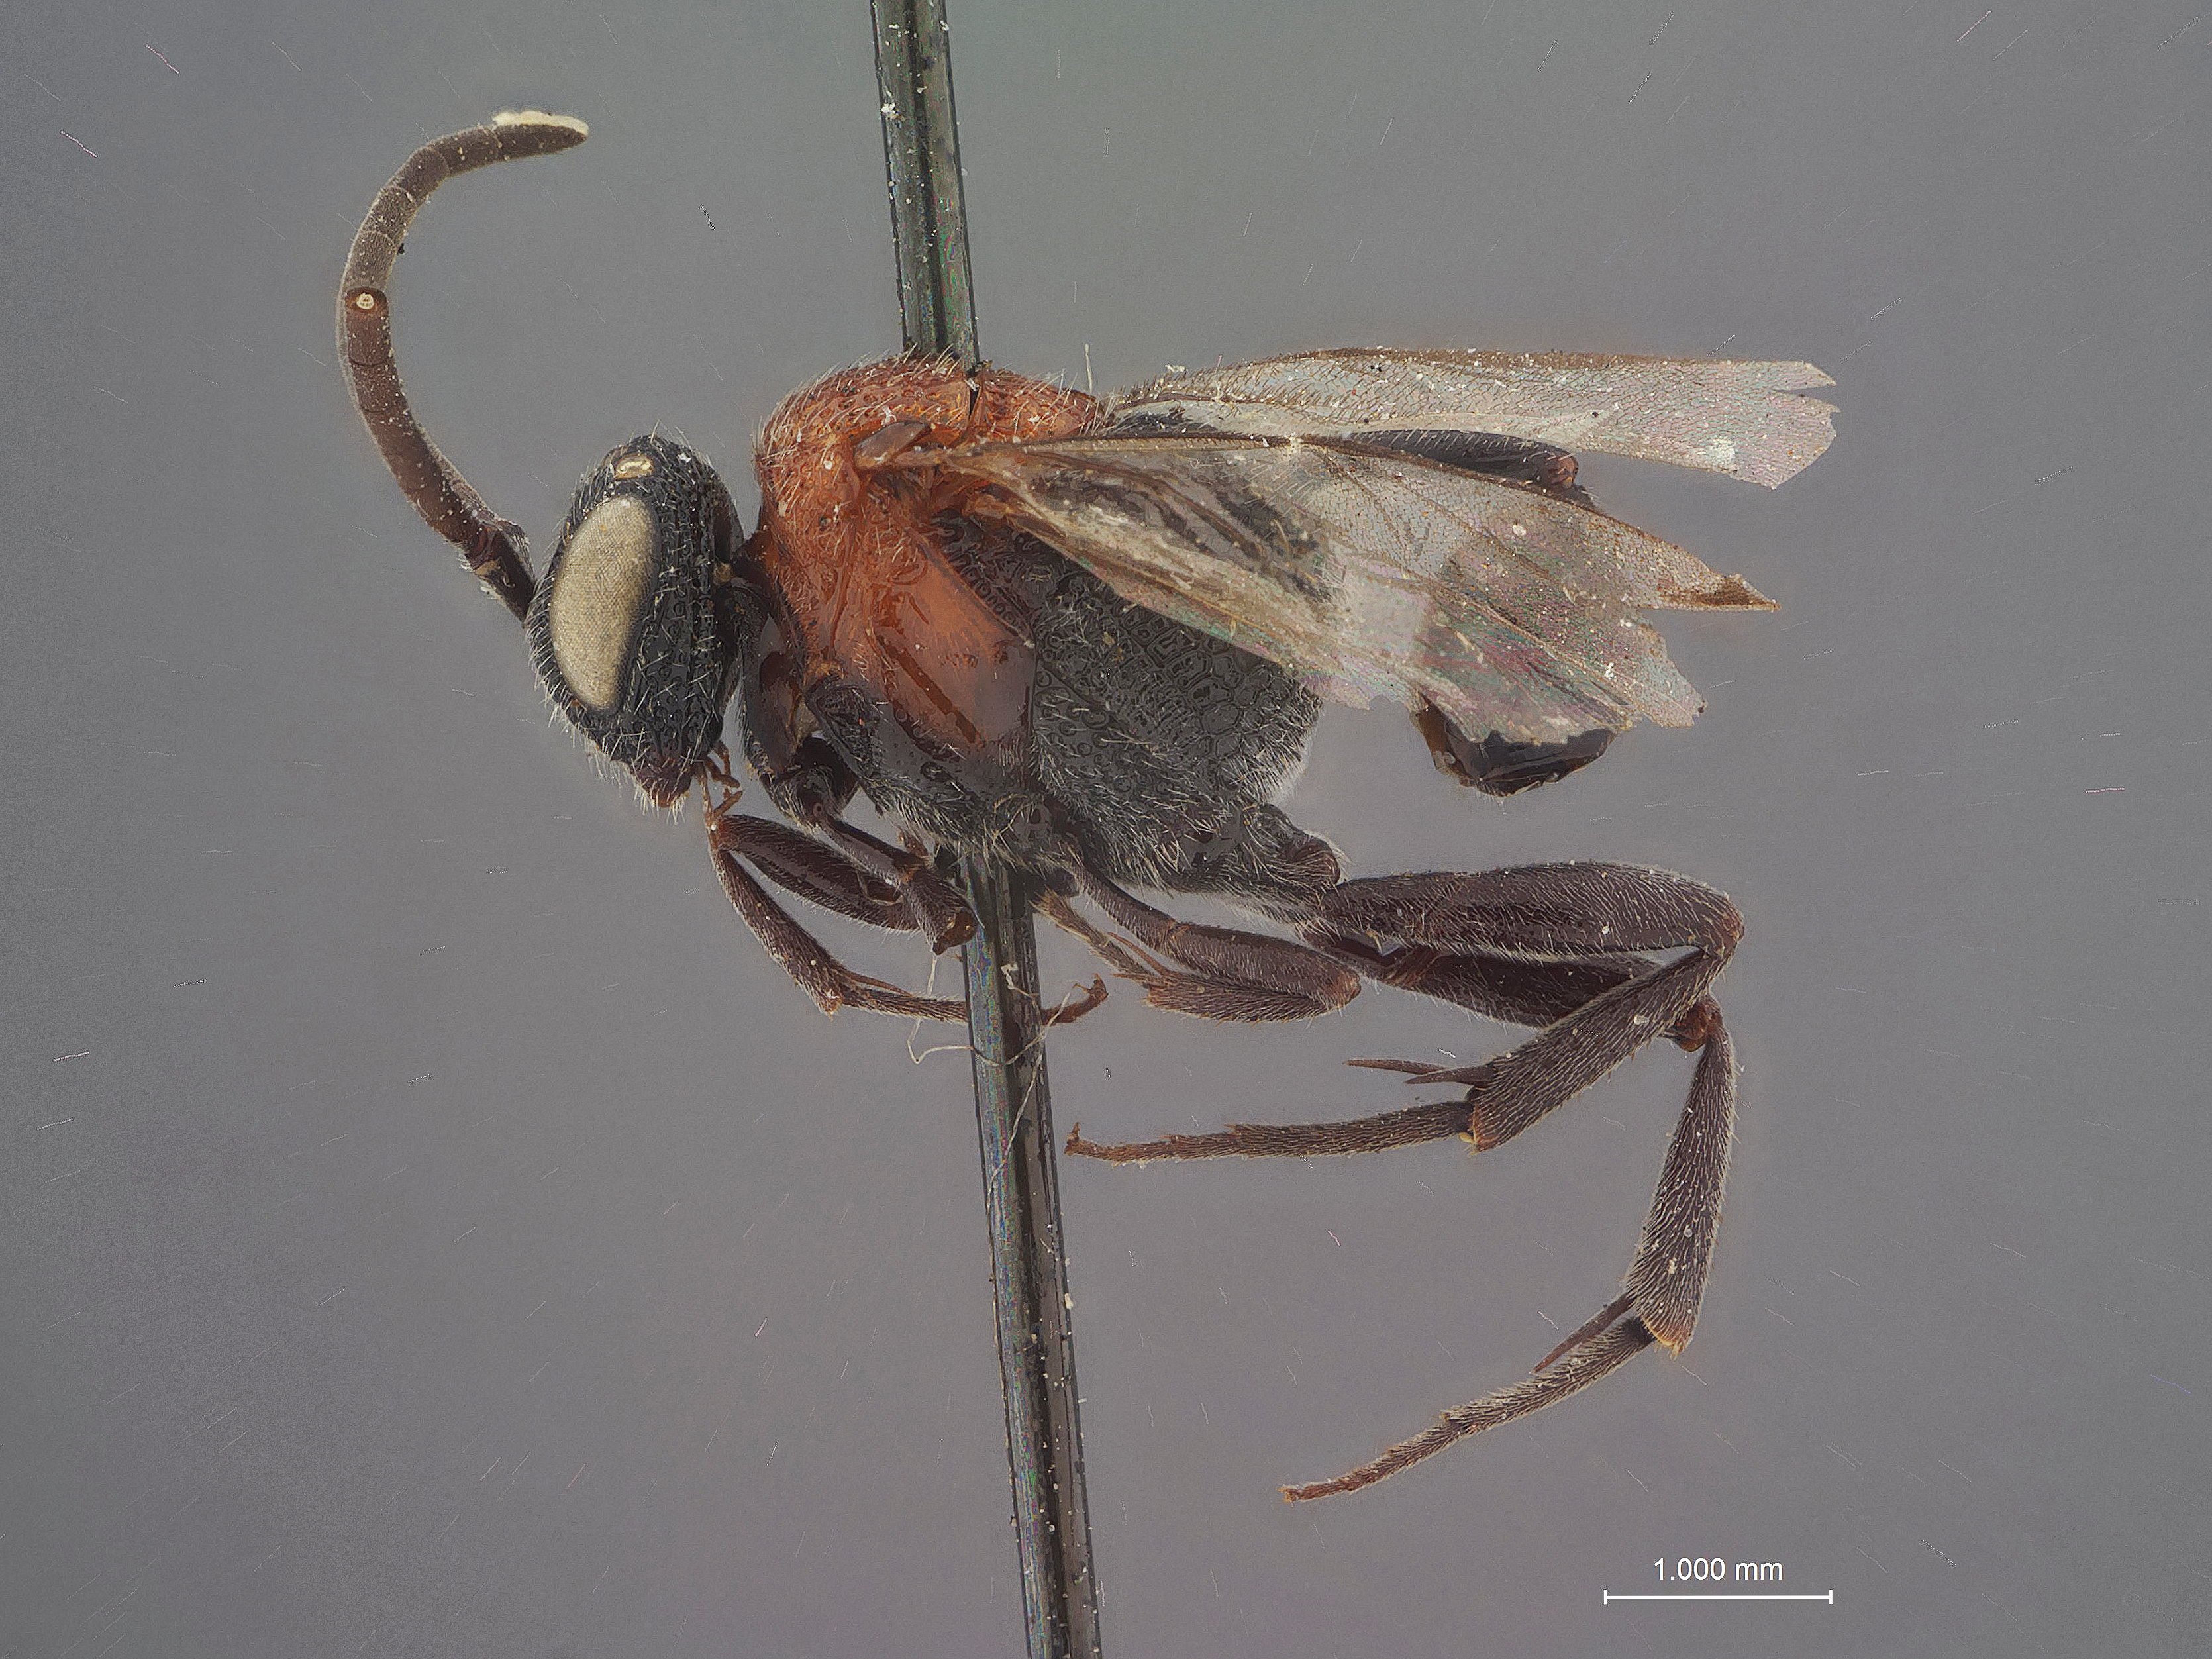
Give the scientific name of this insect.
Hyptia prosetethetra
